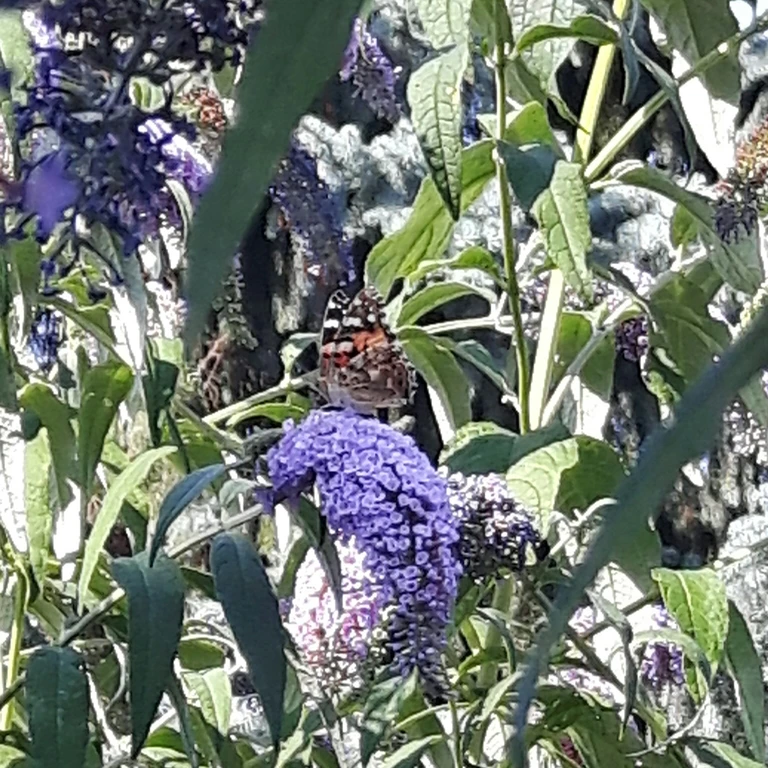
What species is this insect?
Vanessa cardui
